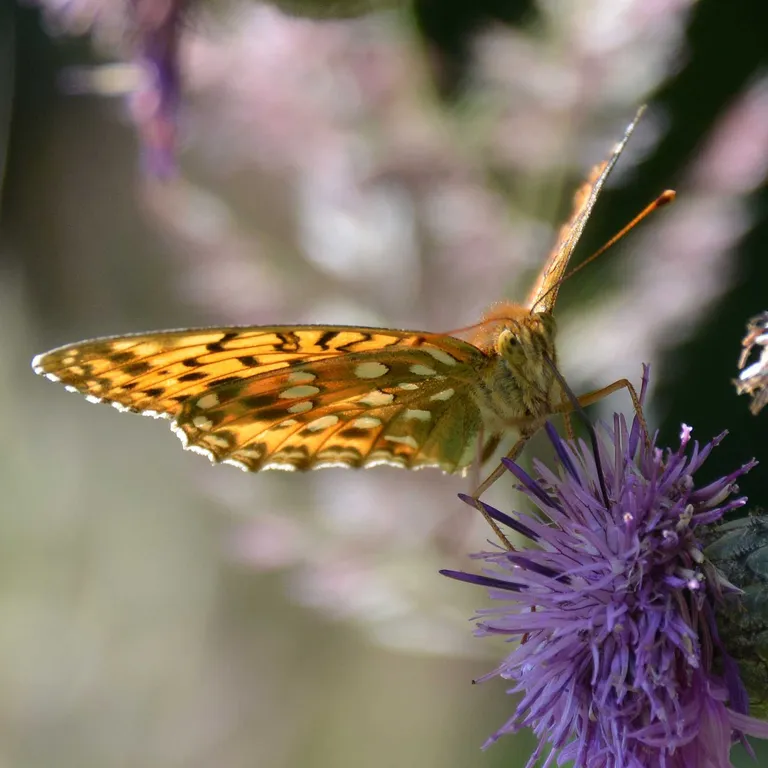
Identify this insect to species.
Speyeria aglaja
